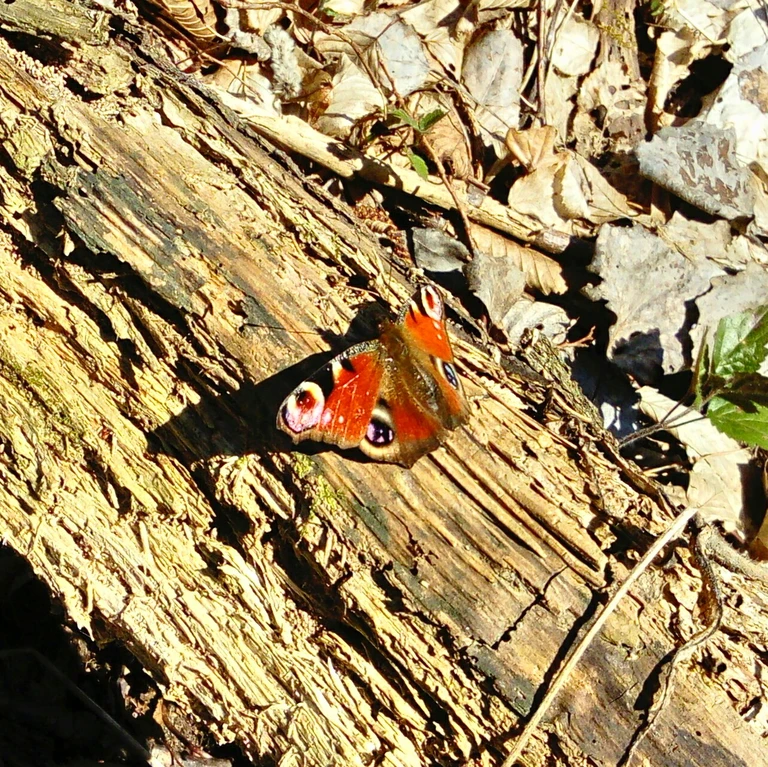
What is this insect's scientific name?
Aglais io
